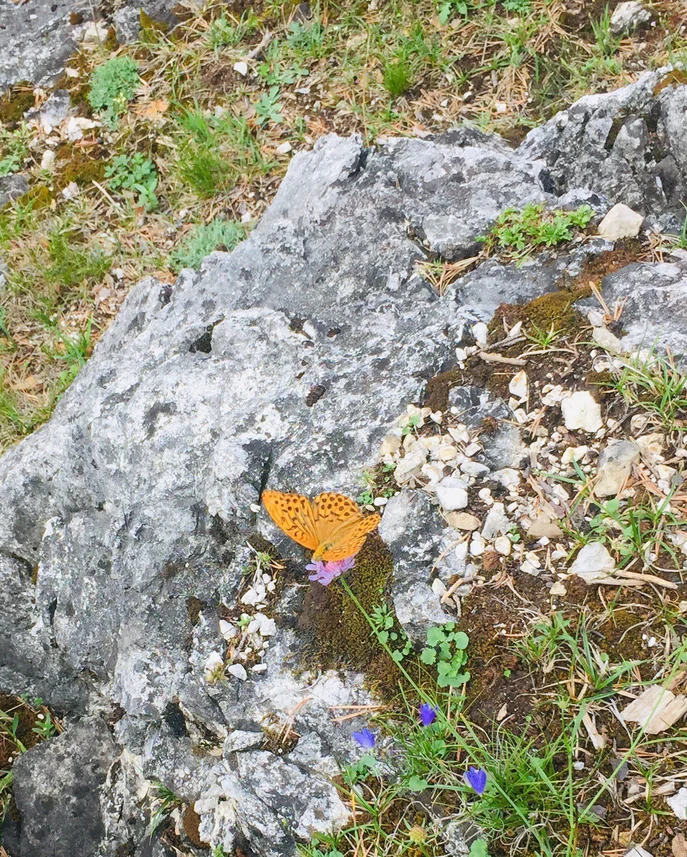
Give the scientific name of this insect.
Argynnis paphia
